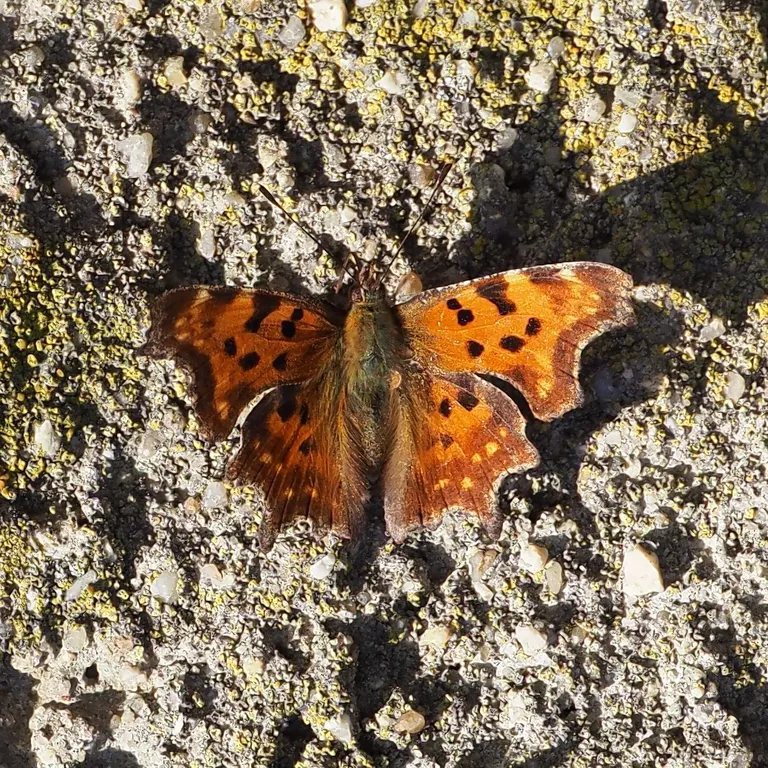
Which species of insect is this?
Polygonia c-album
